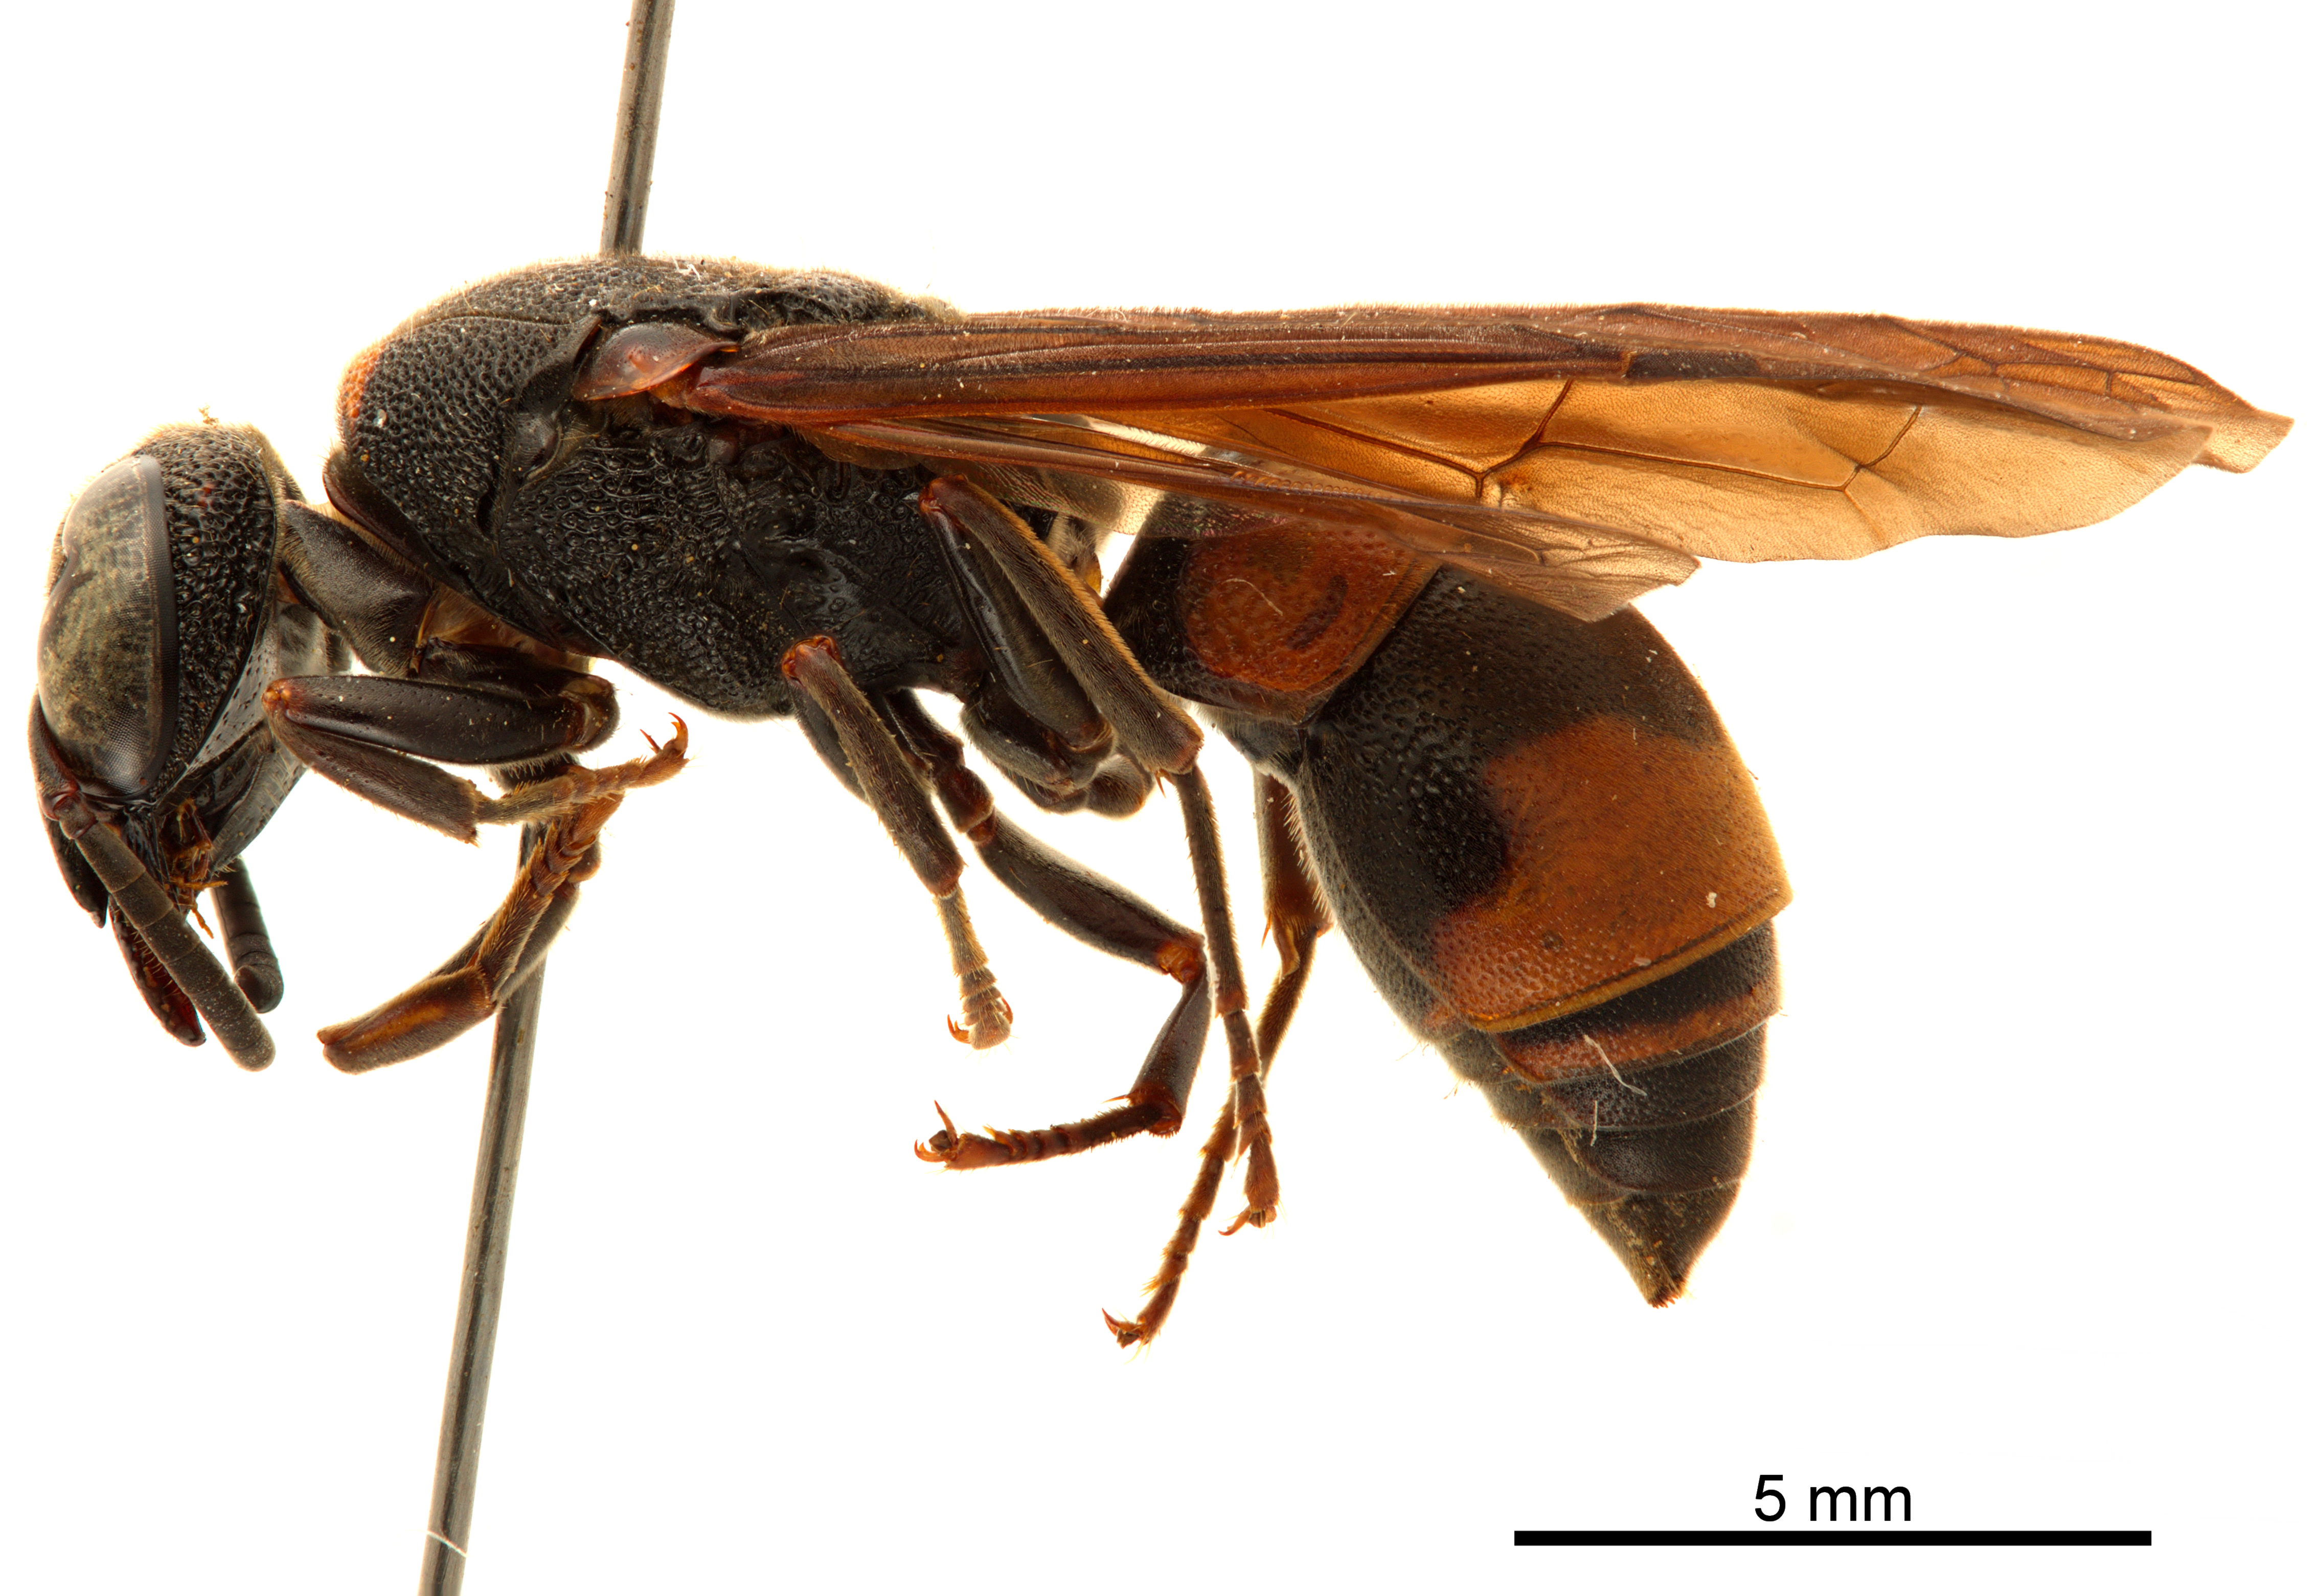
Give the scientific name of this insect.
Pararrhynchium ornatum
